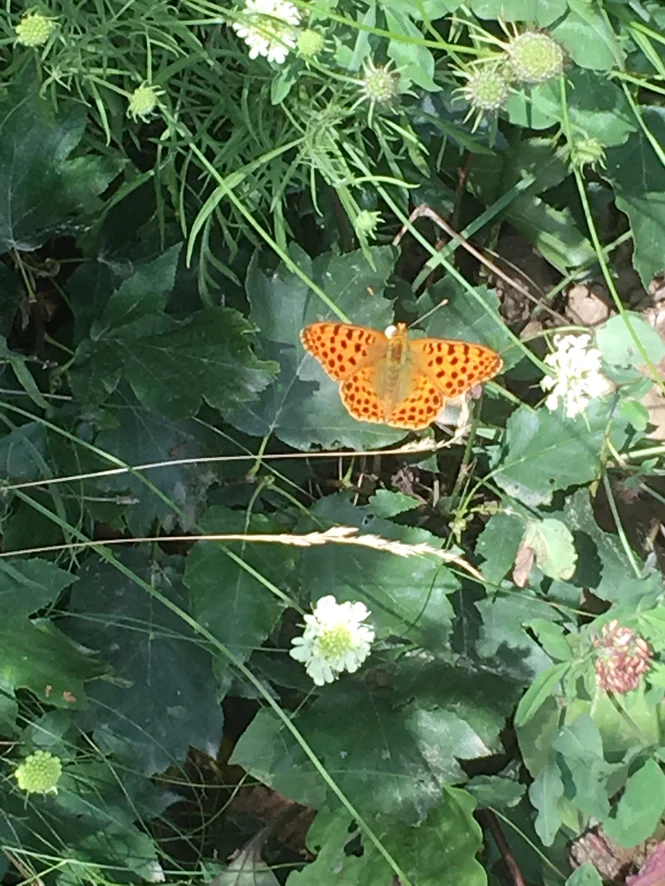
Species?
Issoria lathonia
